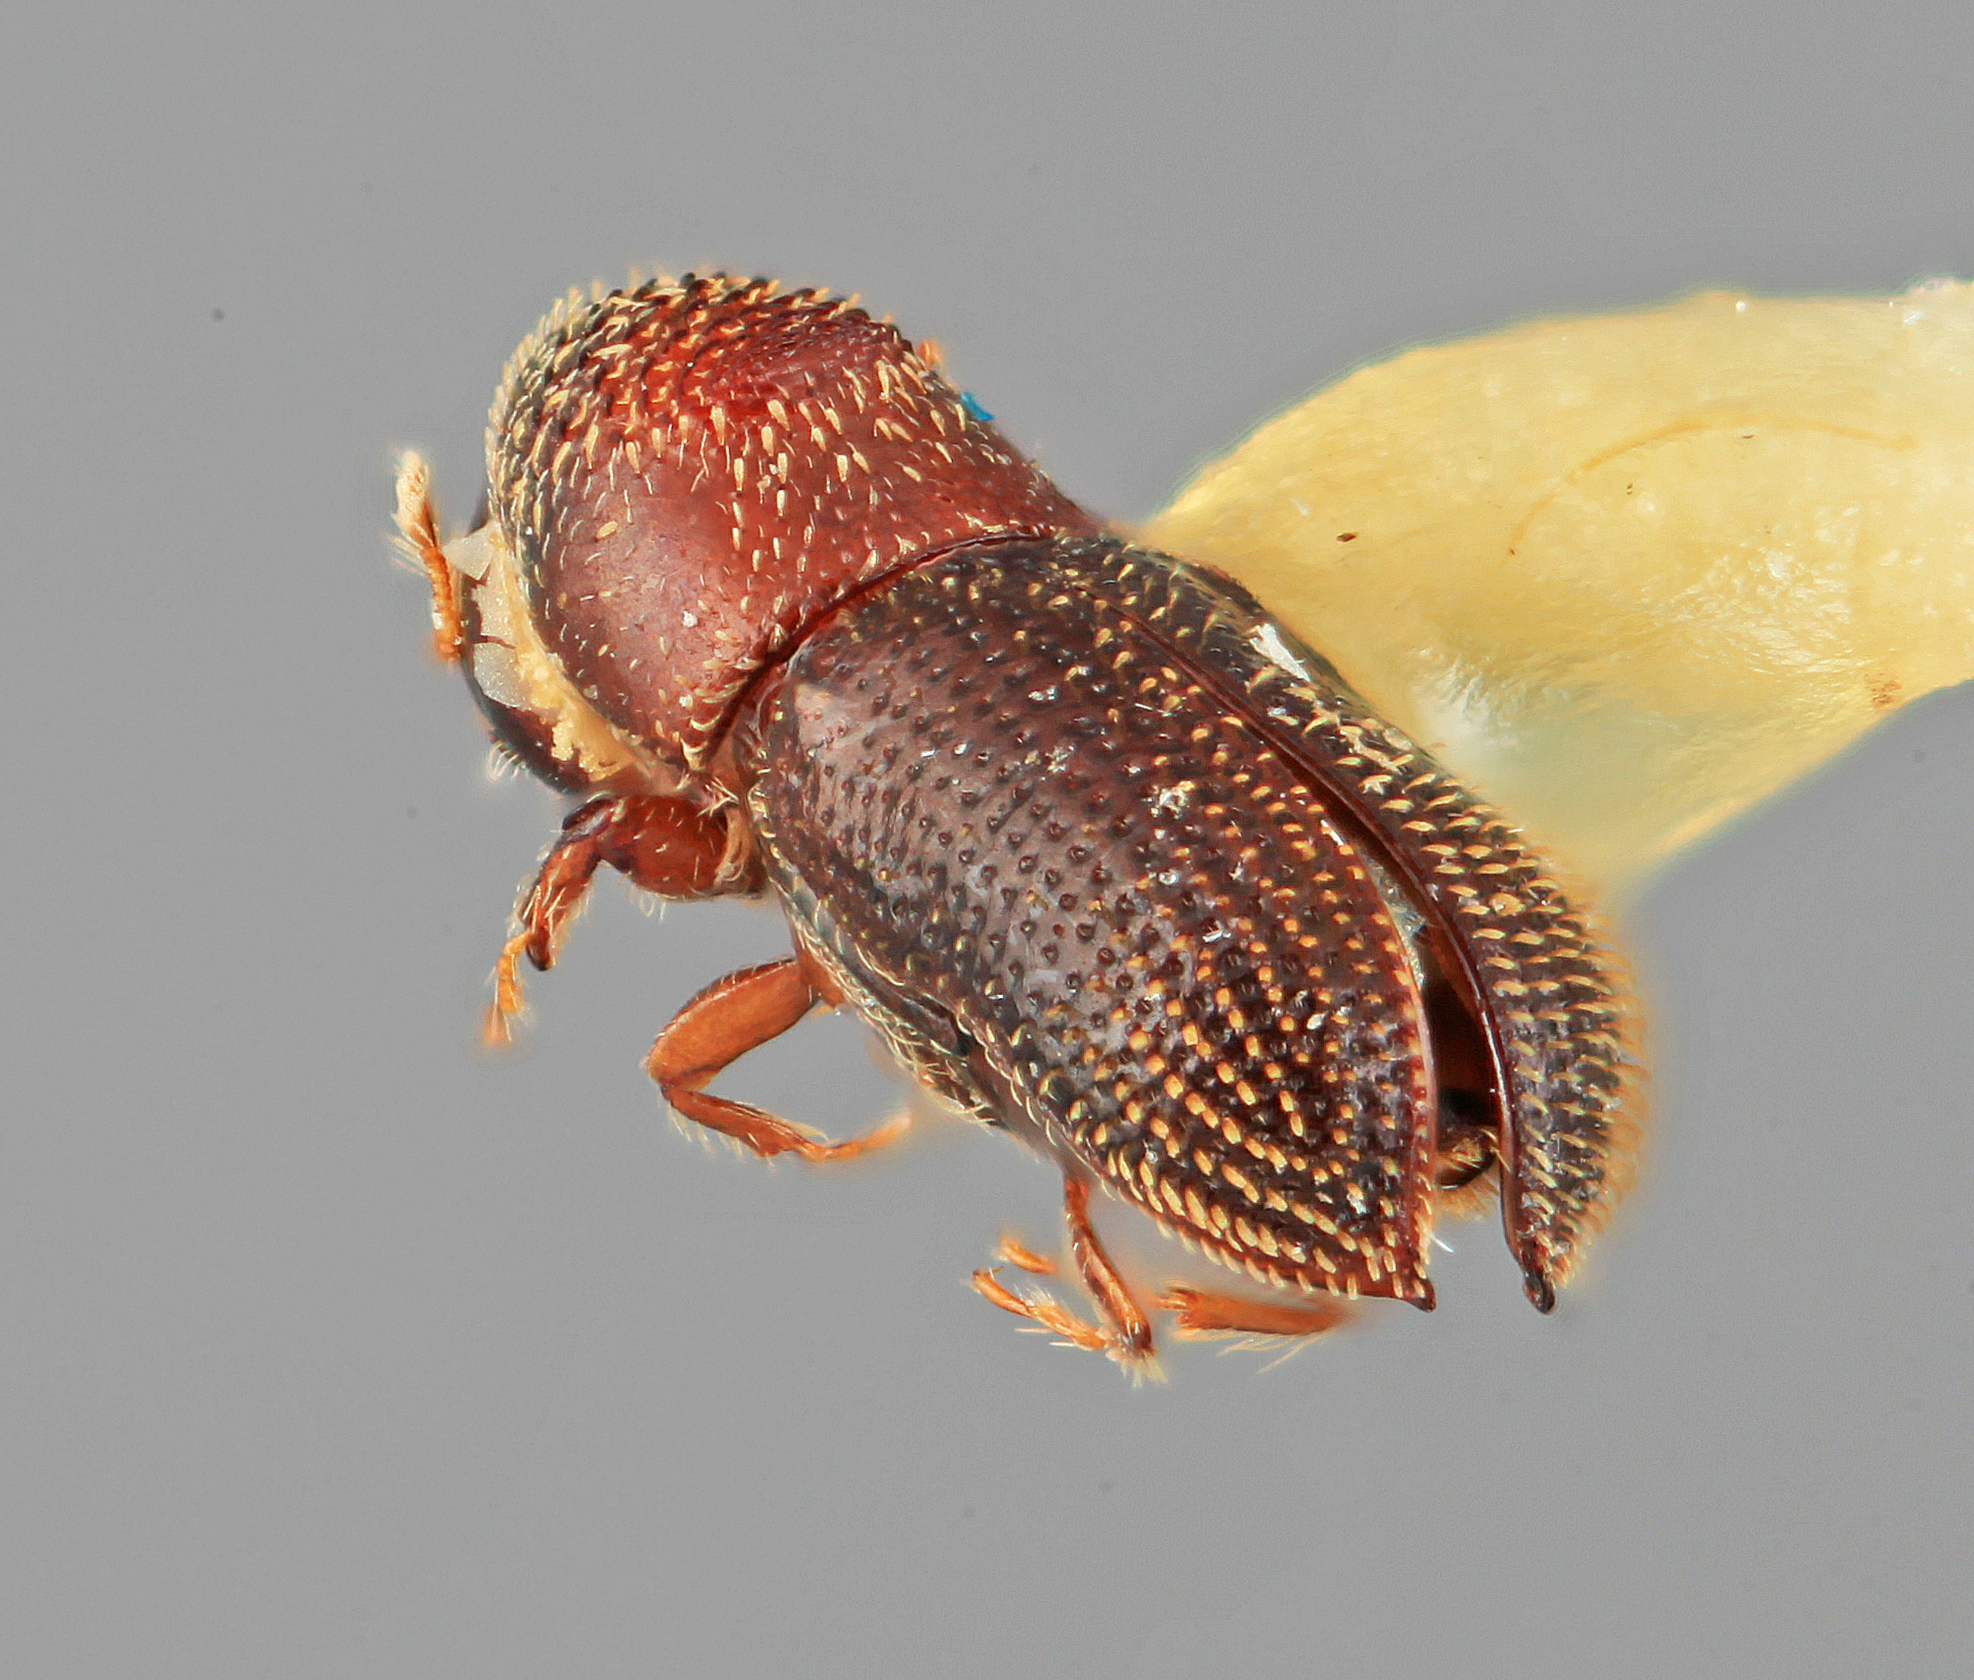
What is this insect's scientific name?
Phloeocleptus punctatus
